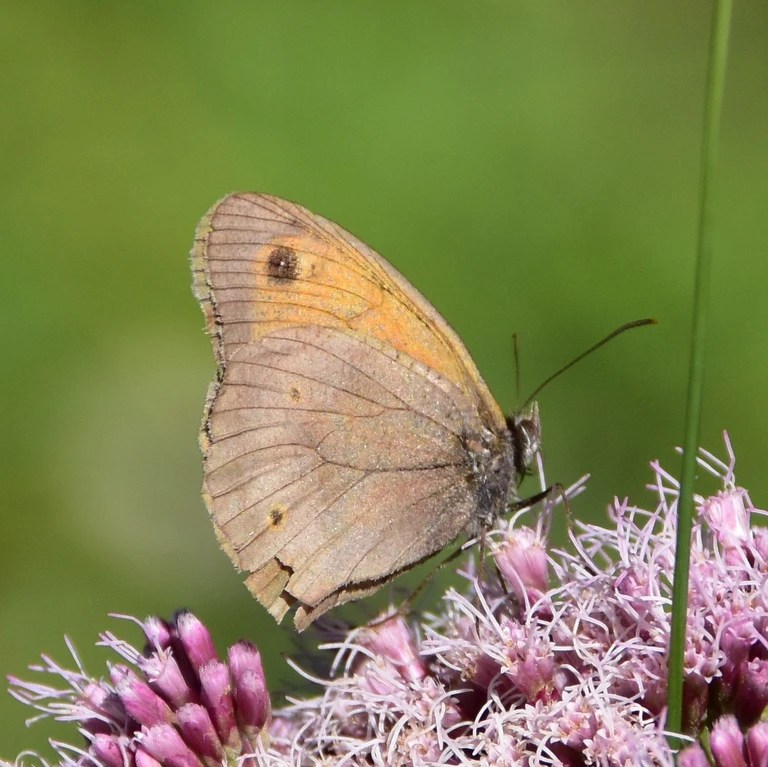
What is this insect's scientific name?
Maniola jurtina
